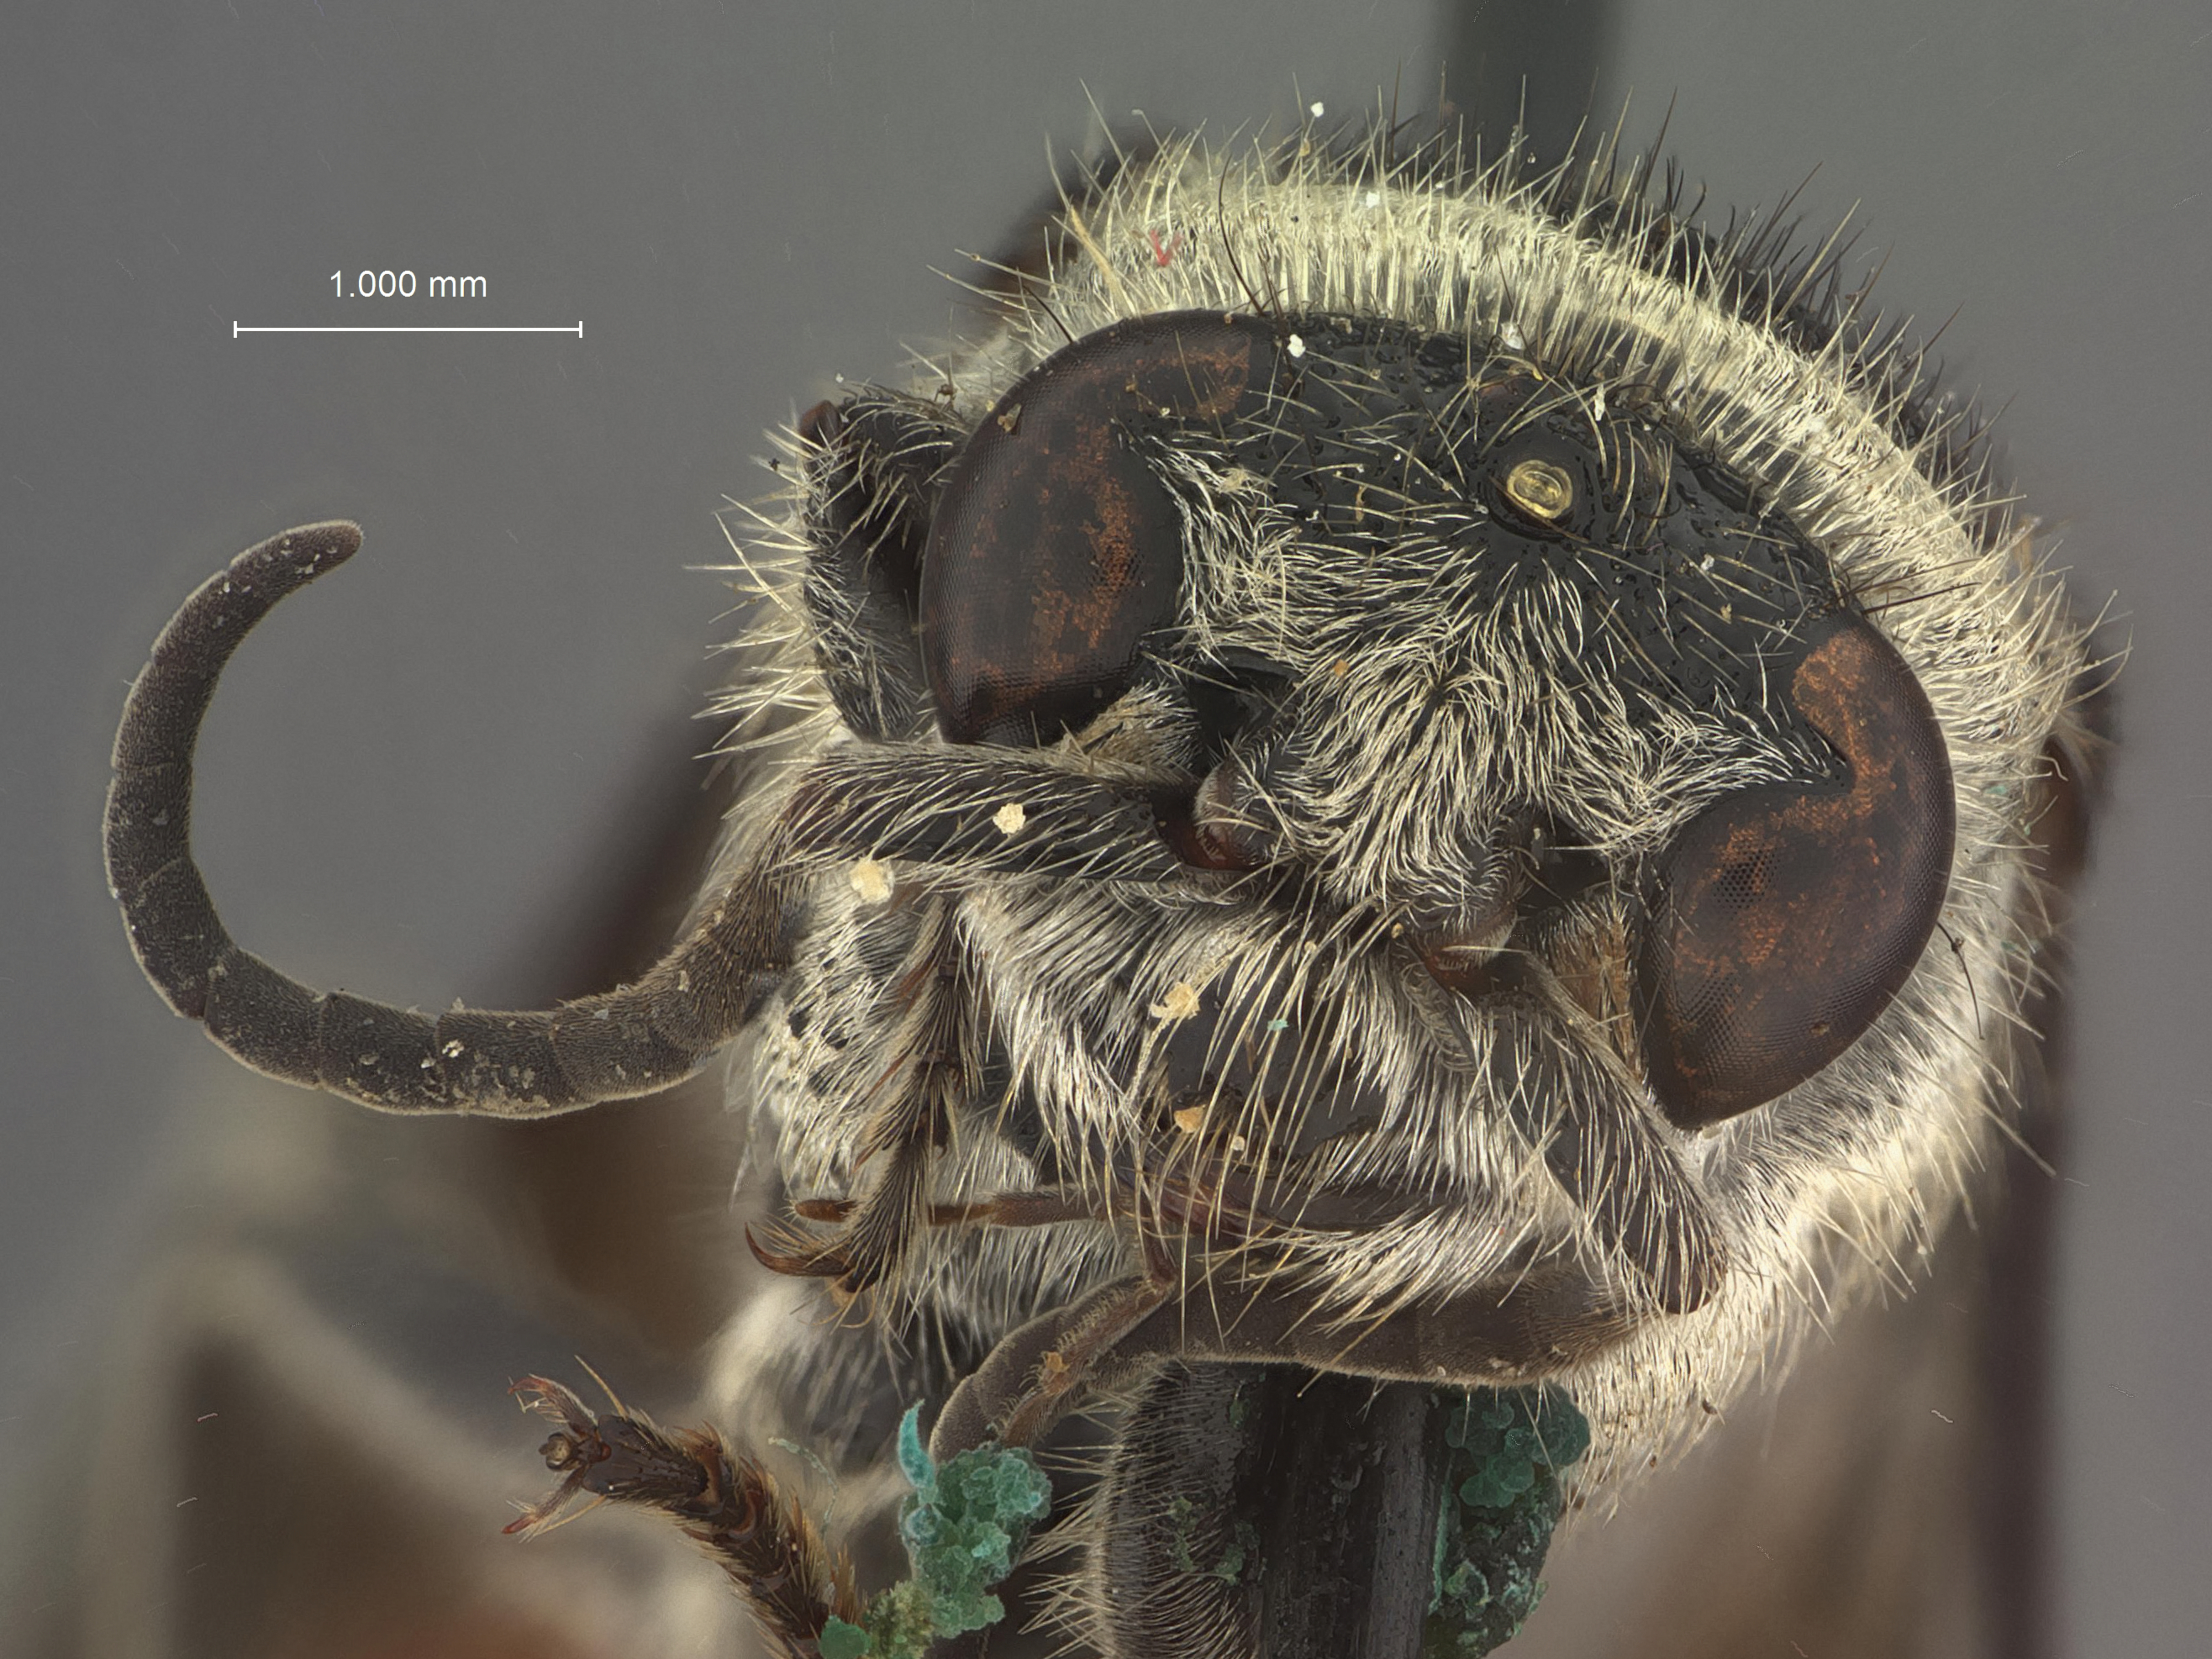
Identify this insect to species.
Timulla minor
